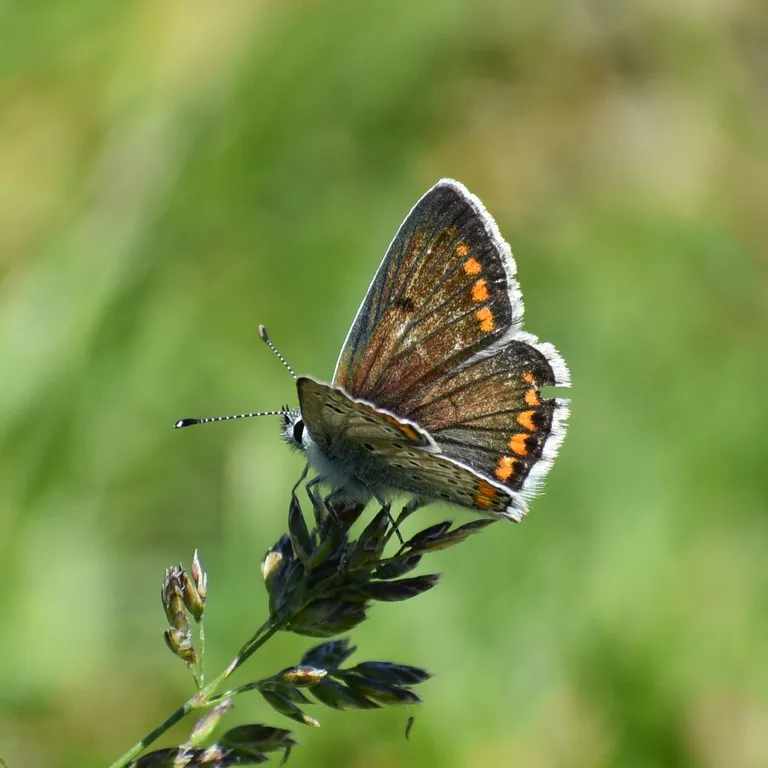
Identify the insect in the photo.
Aricia agestis/artaxerxes
